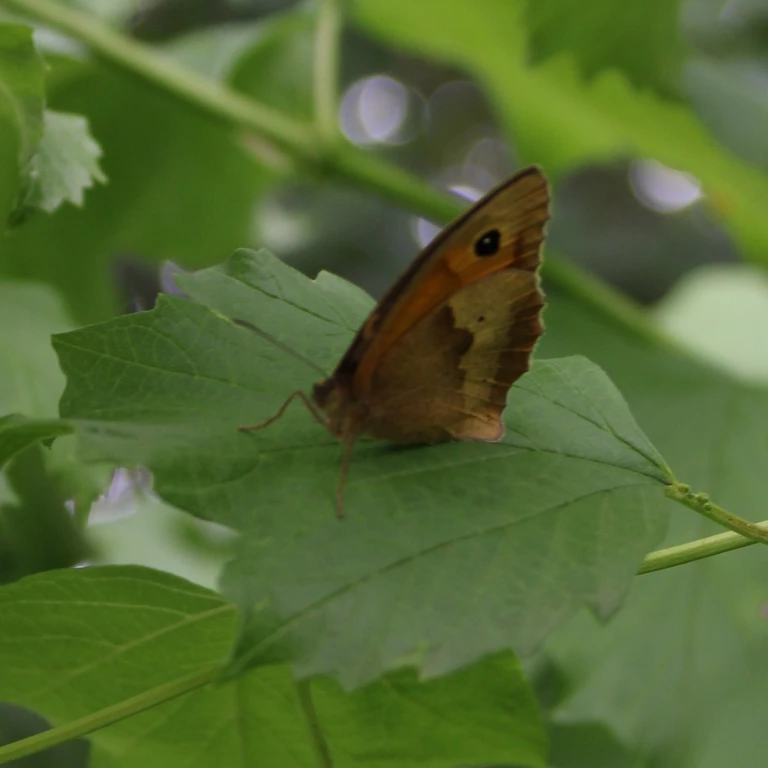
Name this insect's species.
Maniola jurtina
